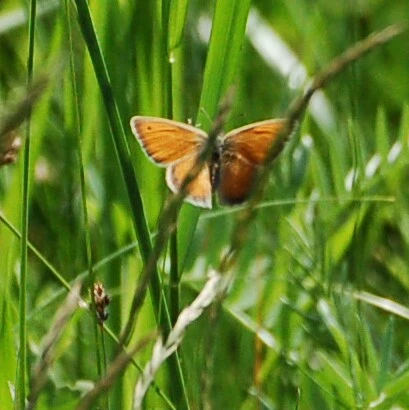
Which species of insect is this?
Coenonympha pamphilus
